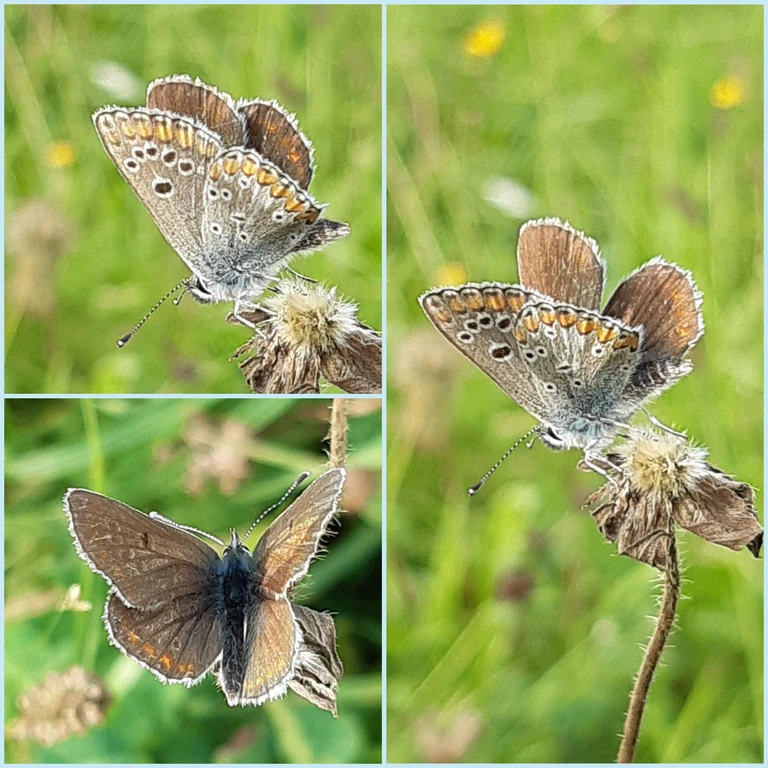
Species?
Aricia agestis/artaxerxes
